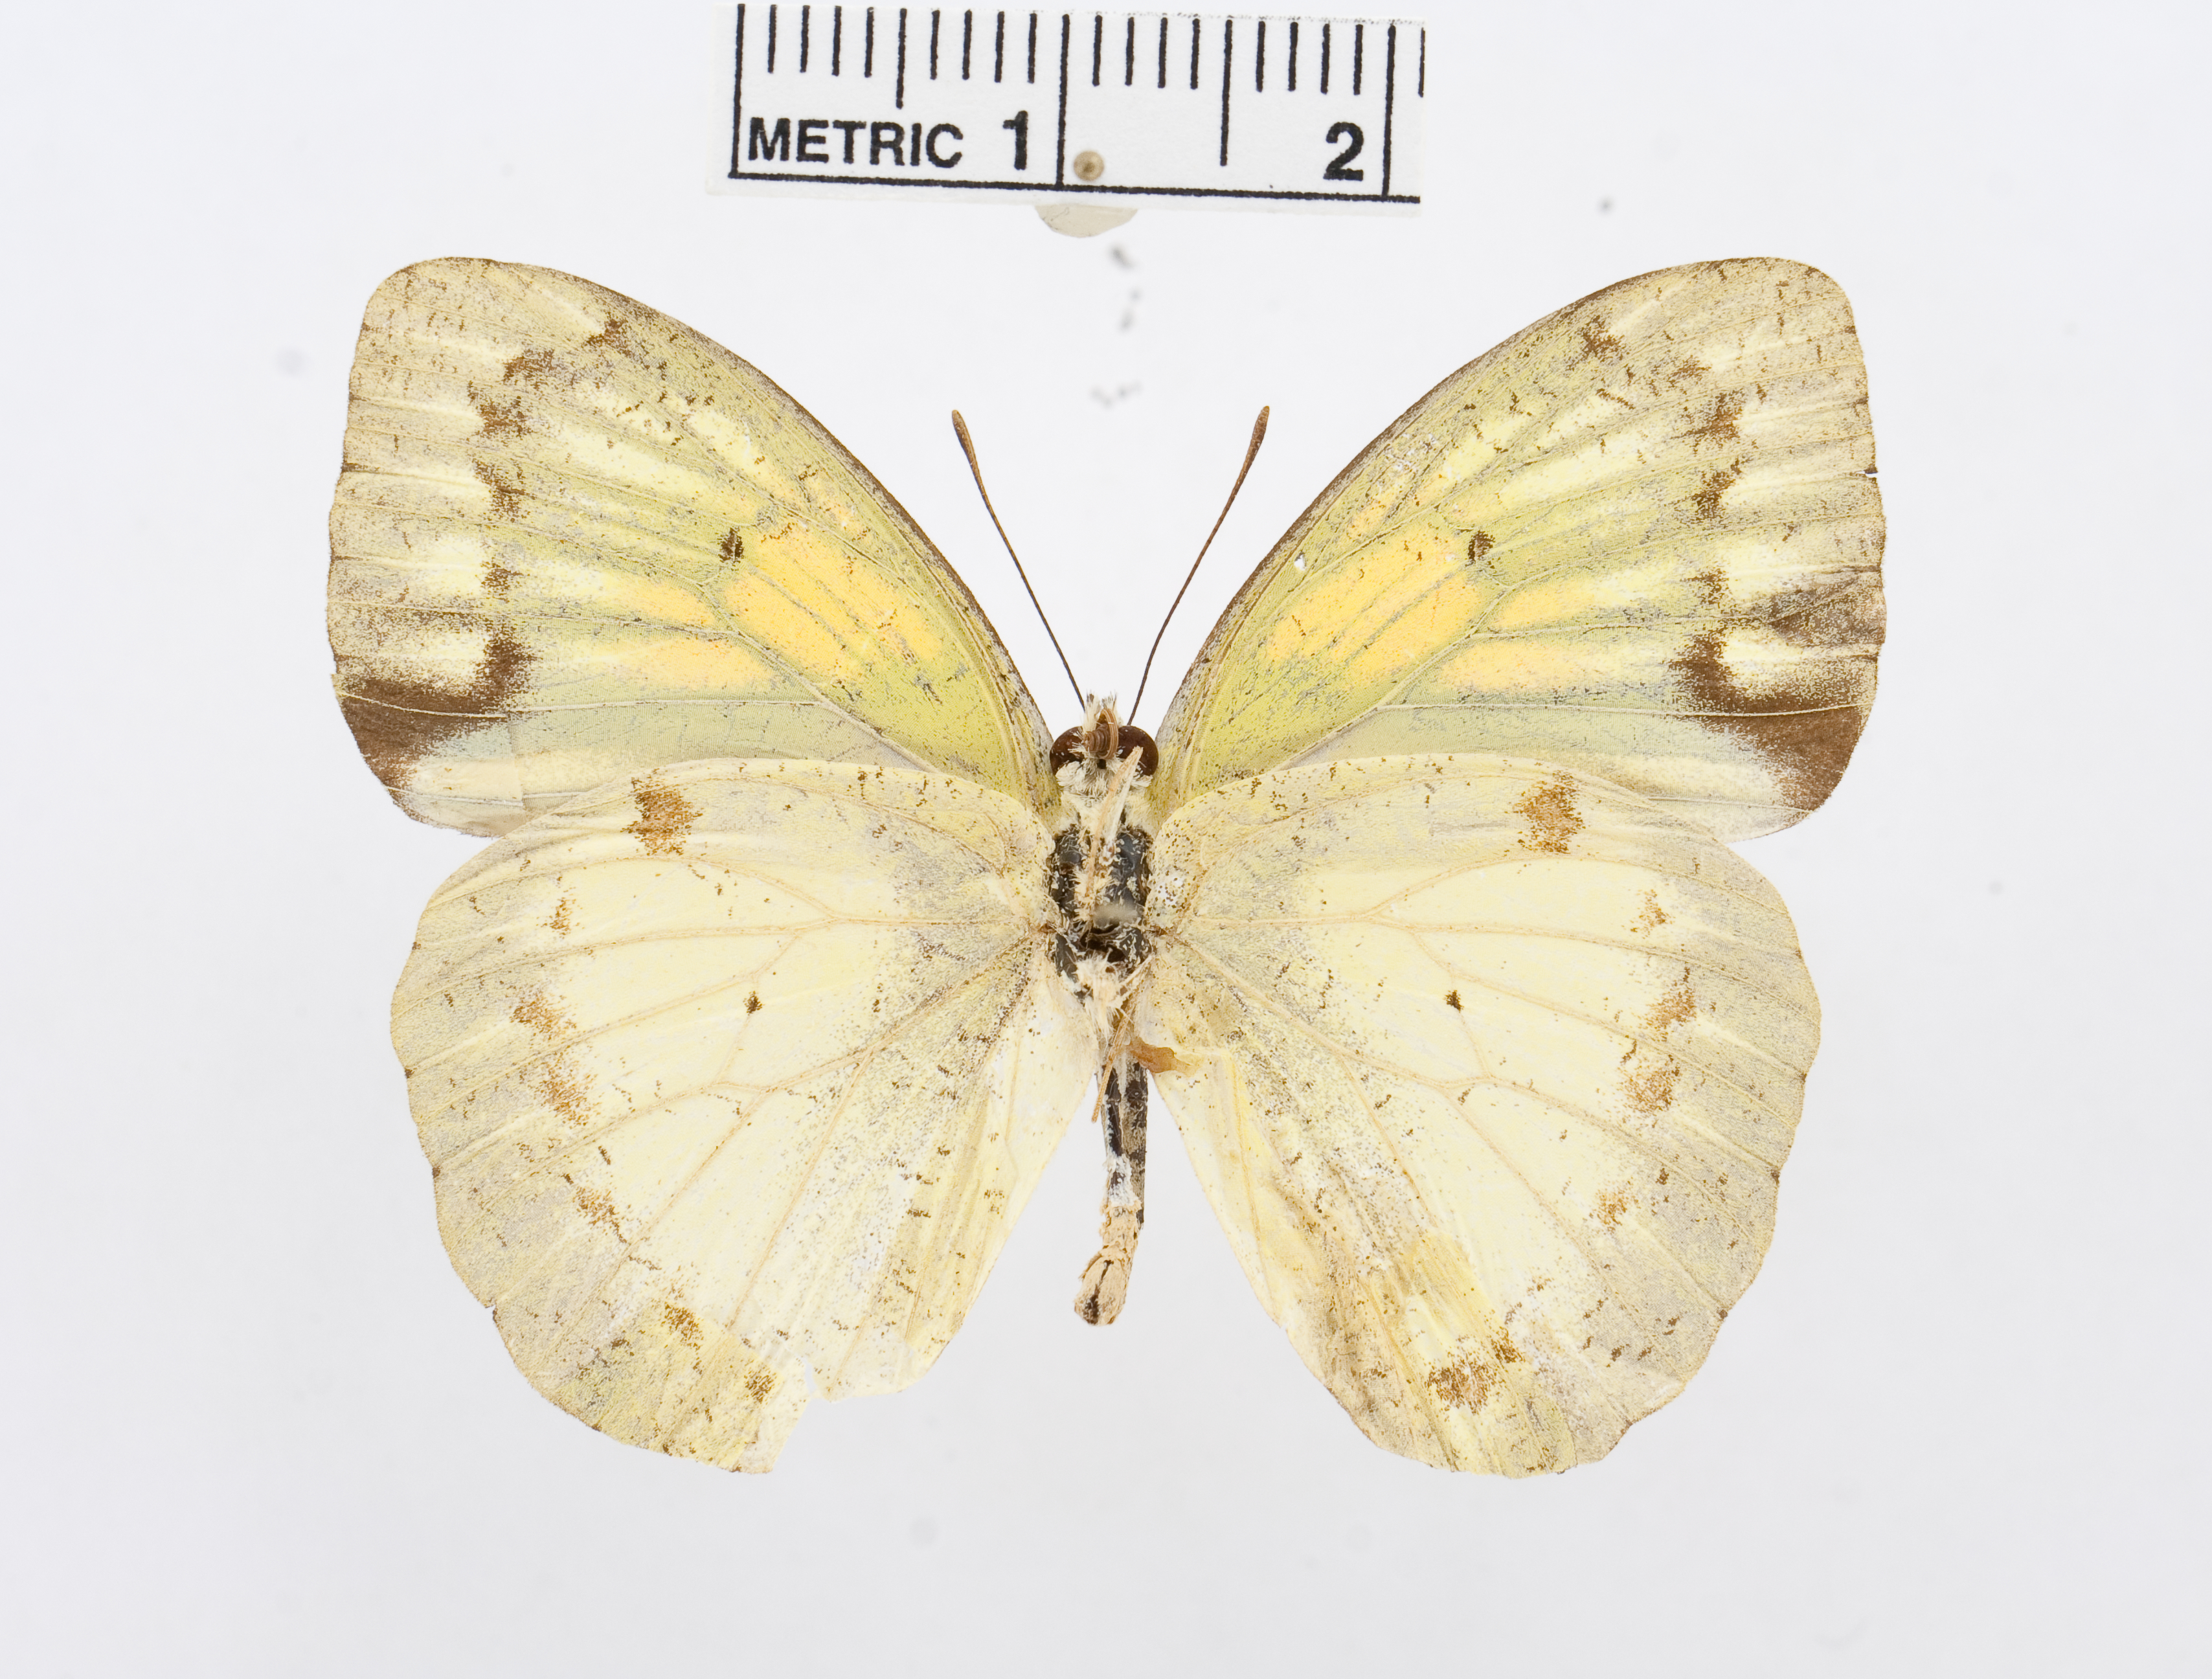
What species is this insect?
Ixias reinwardti
